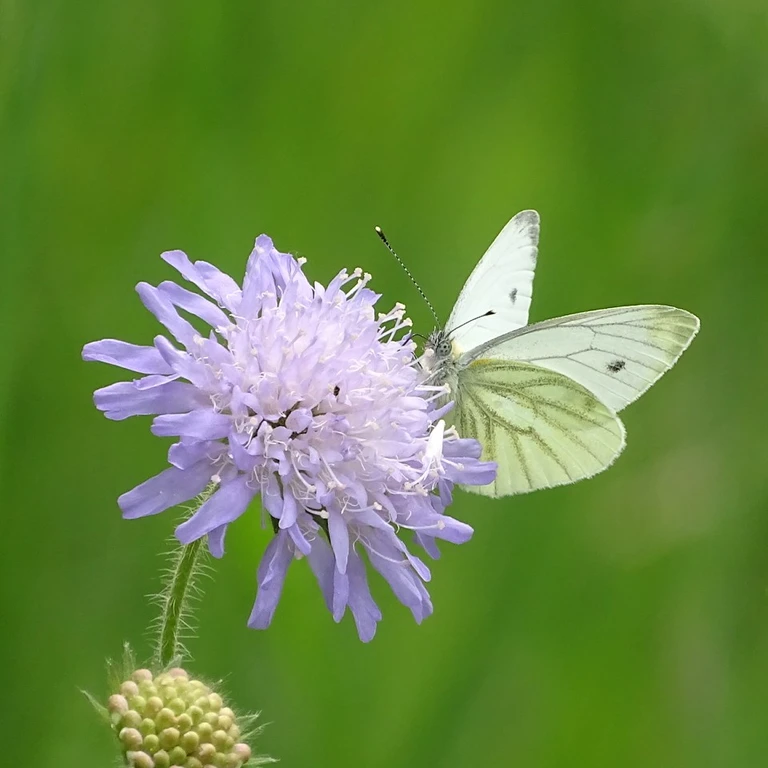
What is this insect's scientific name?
Pieris napi
